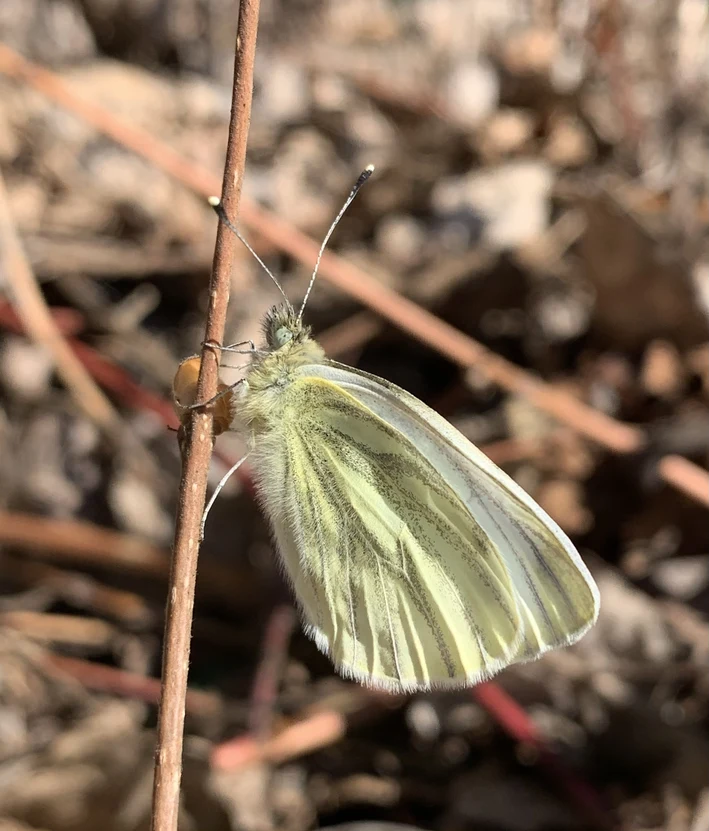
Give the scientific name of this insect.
Pieris napi
